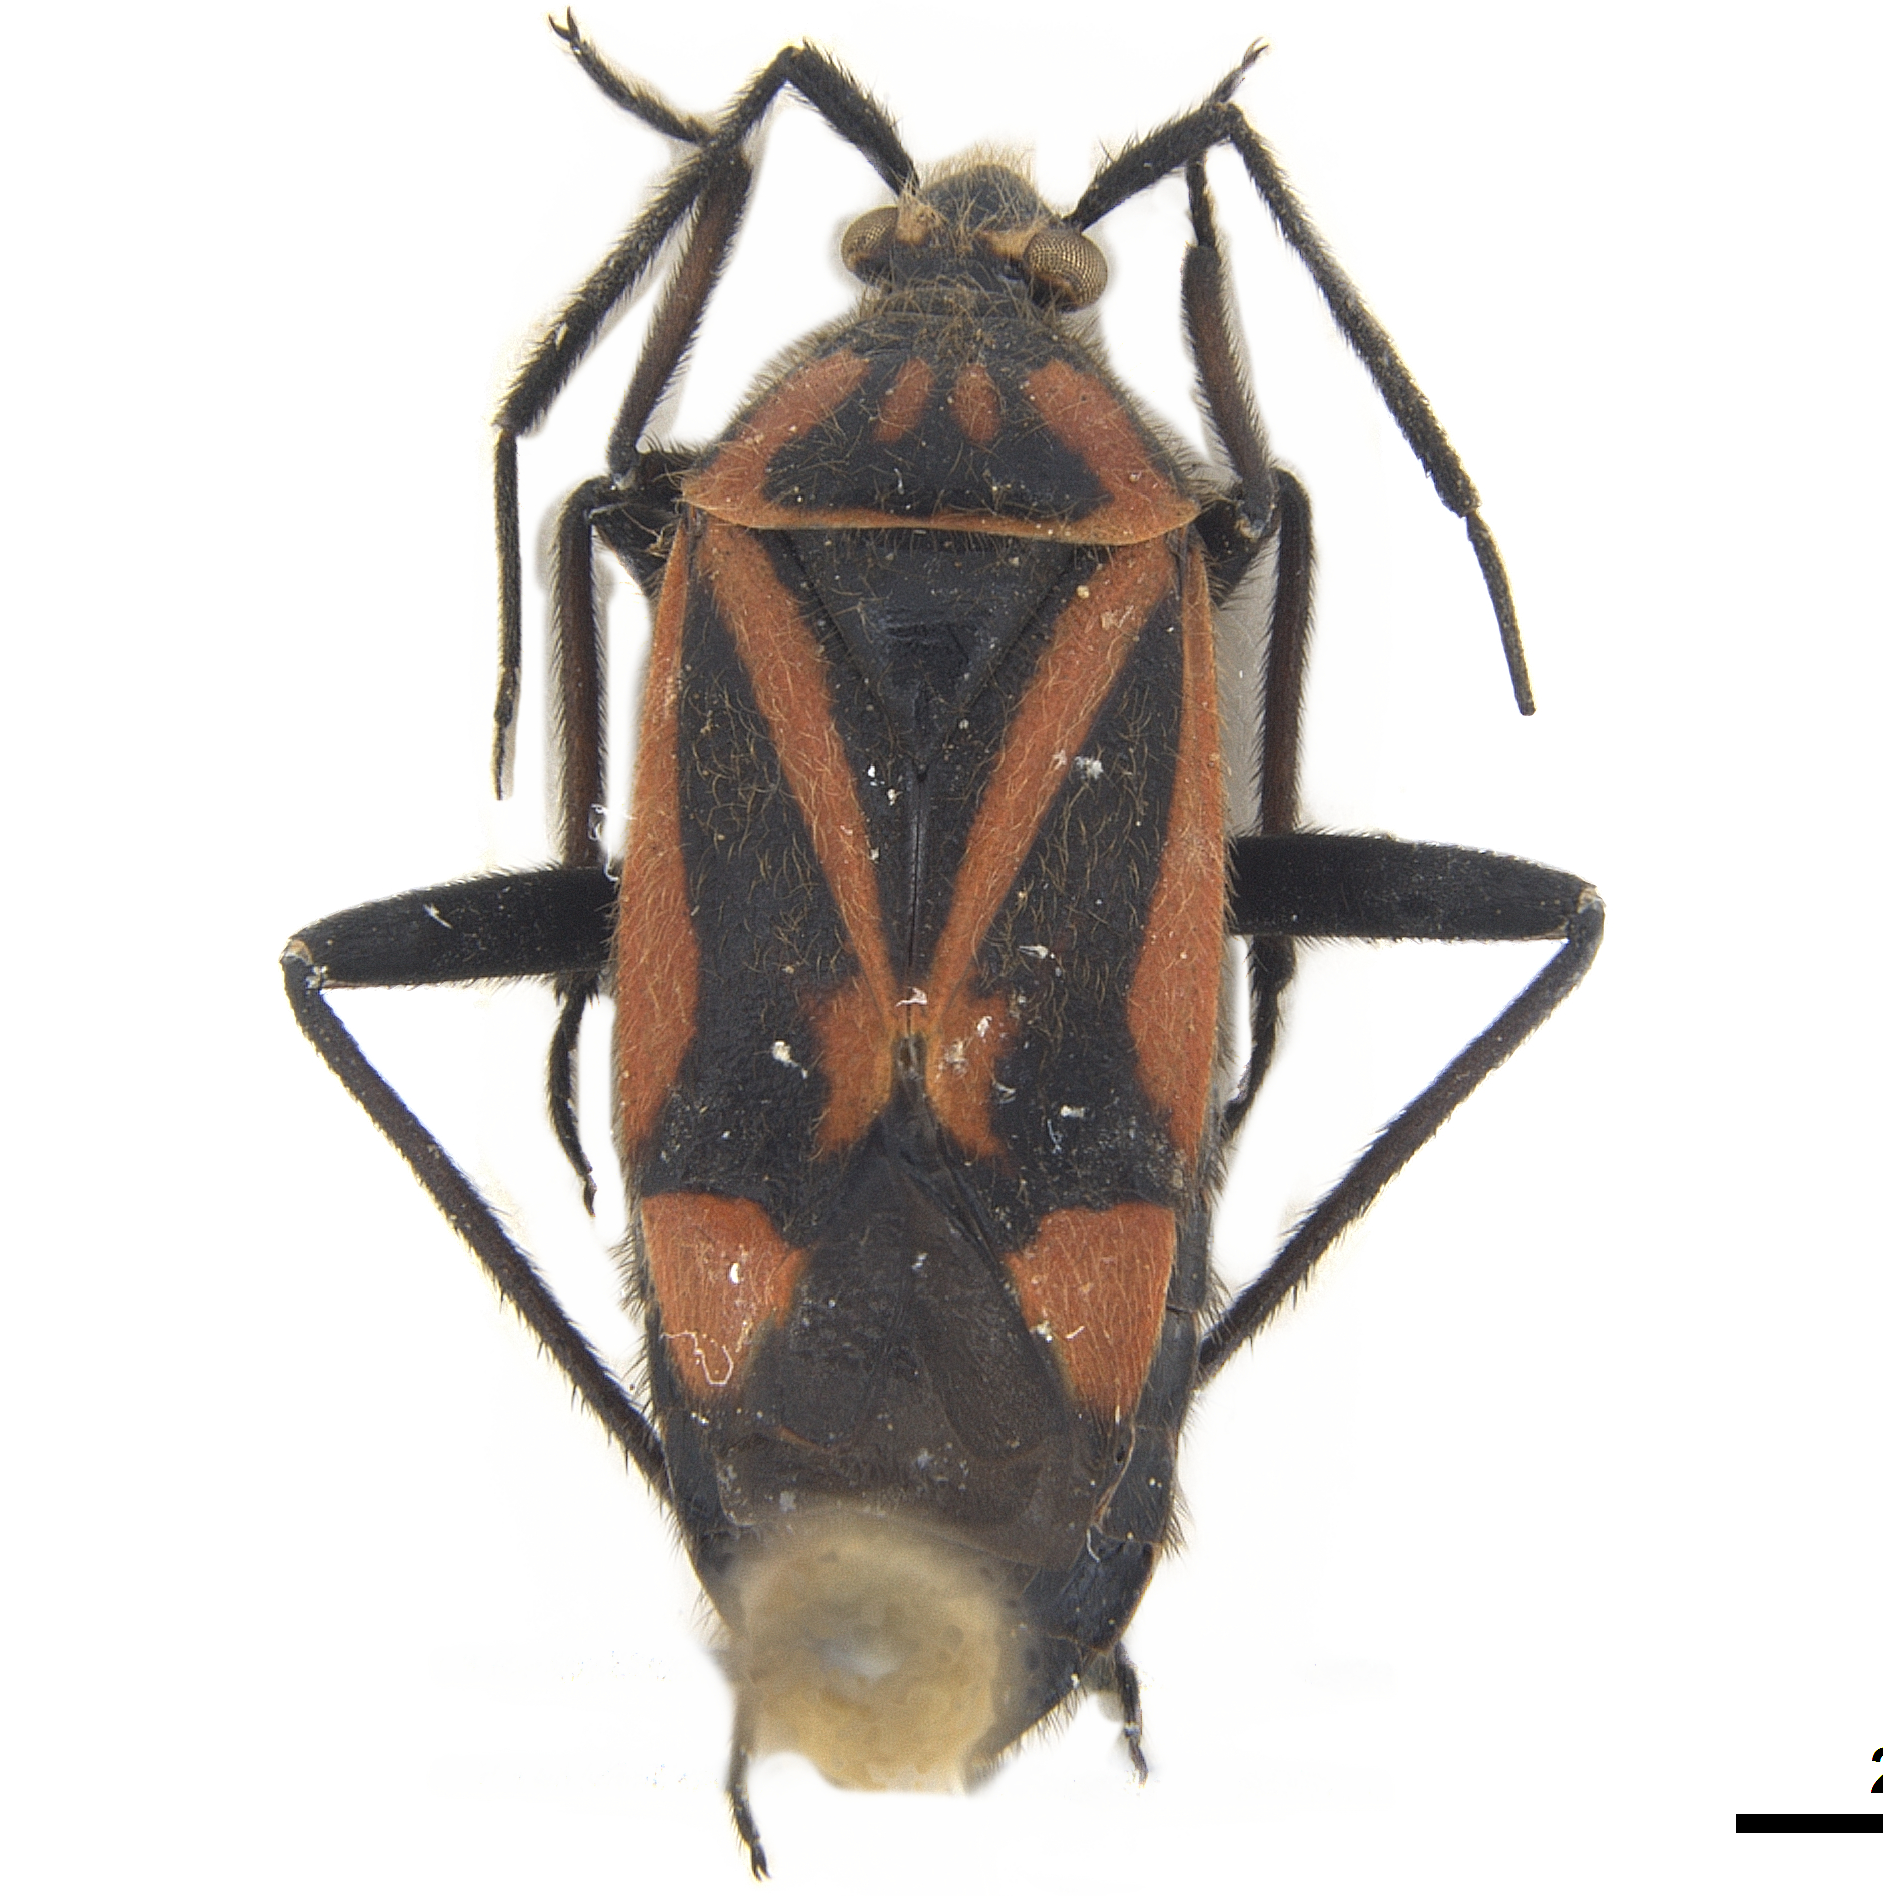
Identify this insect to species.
Brachycoleus decolor
